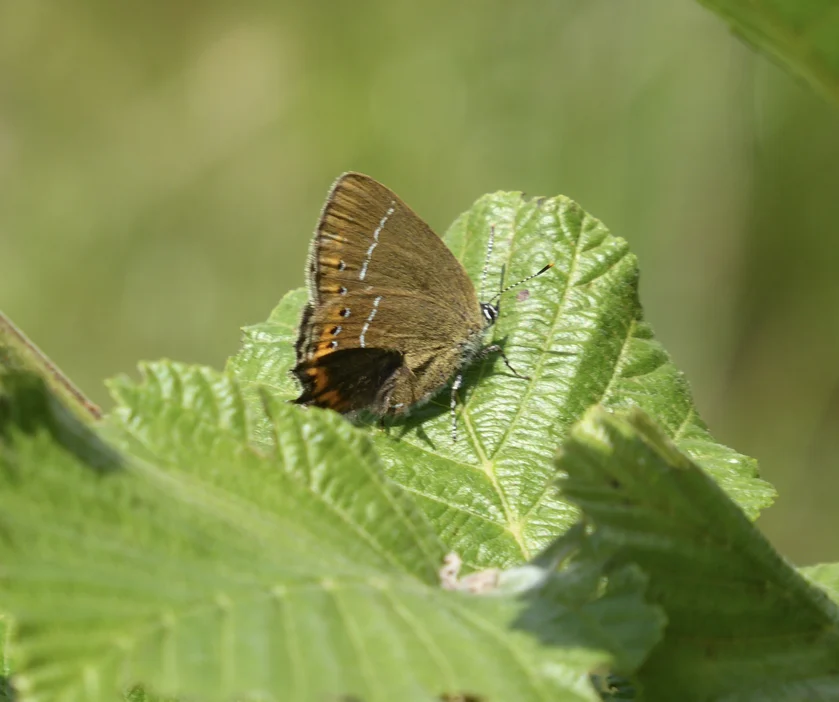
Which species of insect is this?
Satyrium pruni (also Fixsenia pruni)
